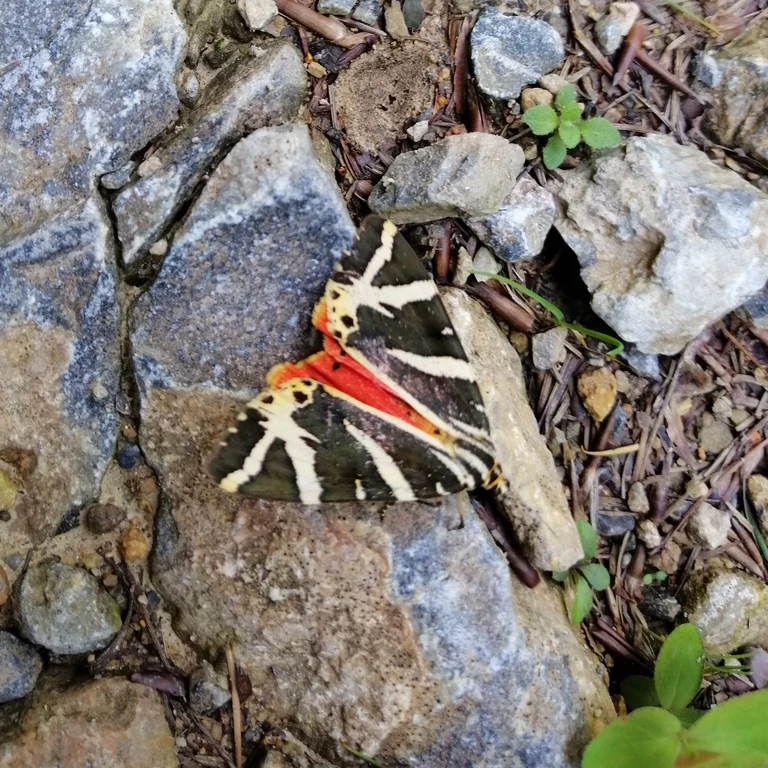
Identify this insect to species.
Euplagia quadripunctaria
